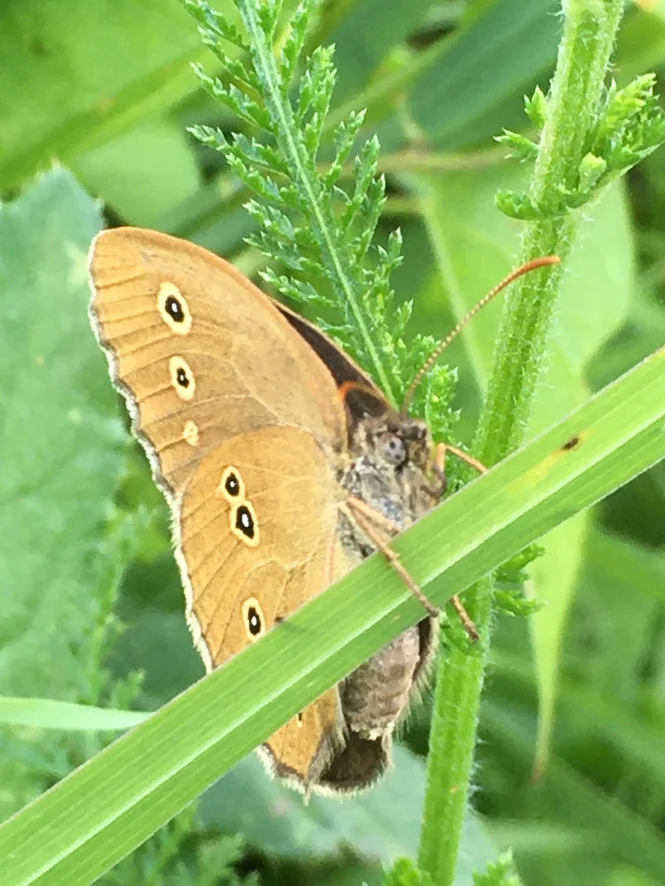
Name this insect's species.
Aphantopus hyperantus
